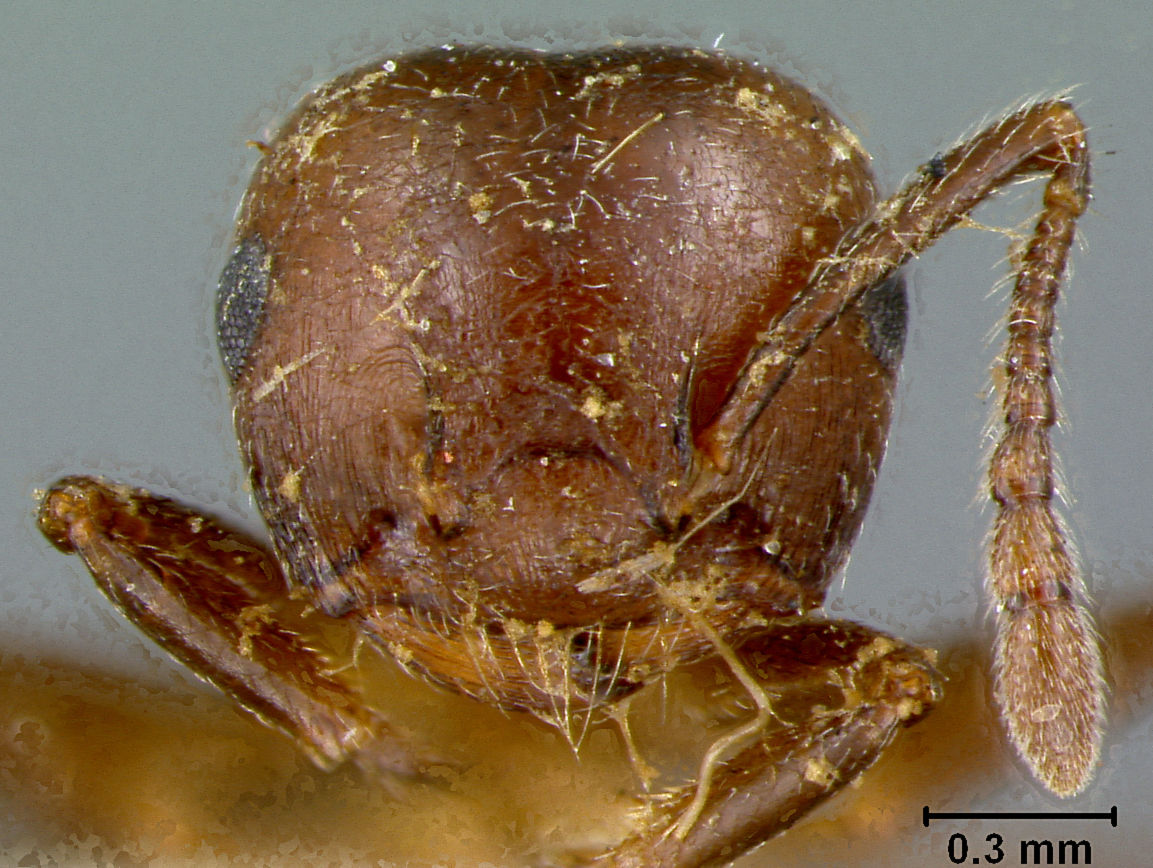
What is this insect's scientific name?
Myrmica cerasi
